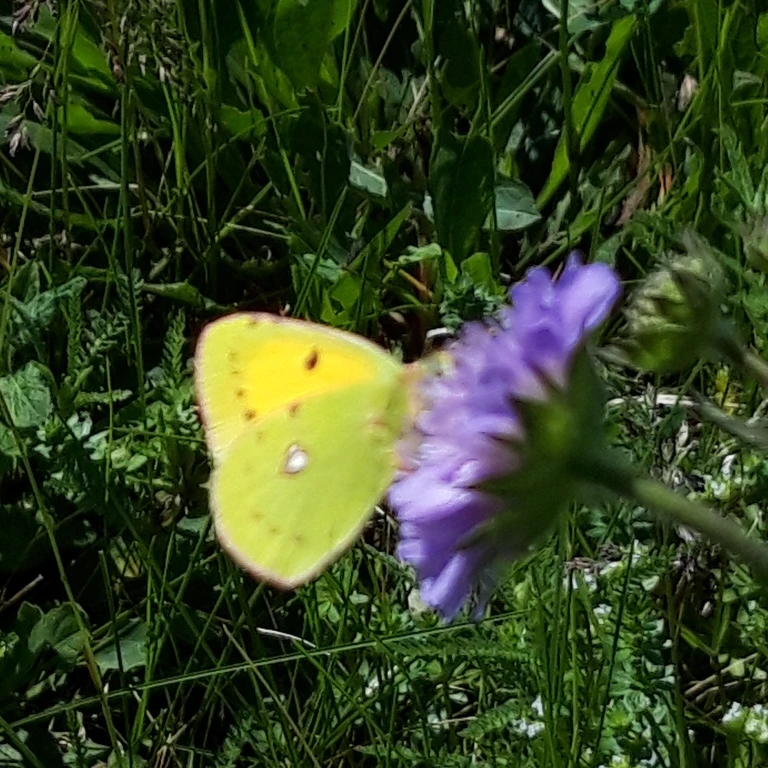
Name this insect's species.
Colias croceus
